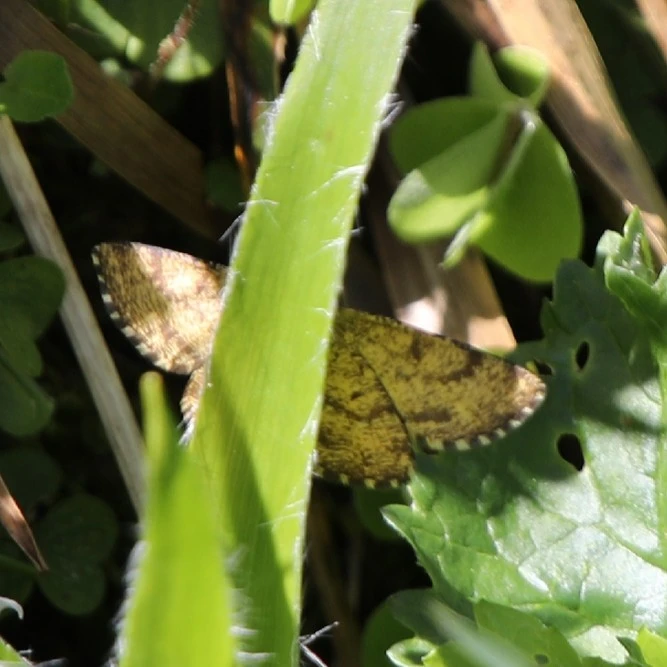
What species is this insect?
Ematurga atomaria
